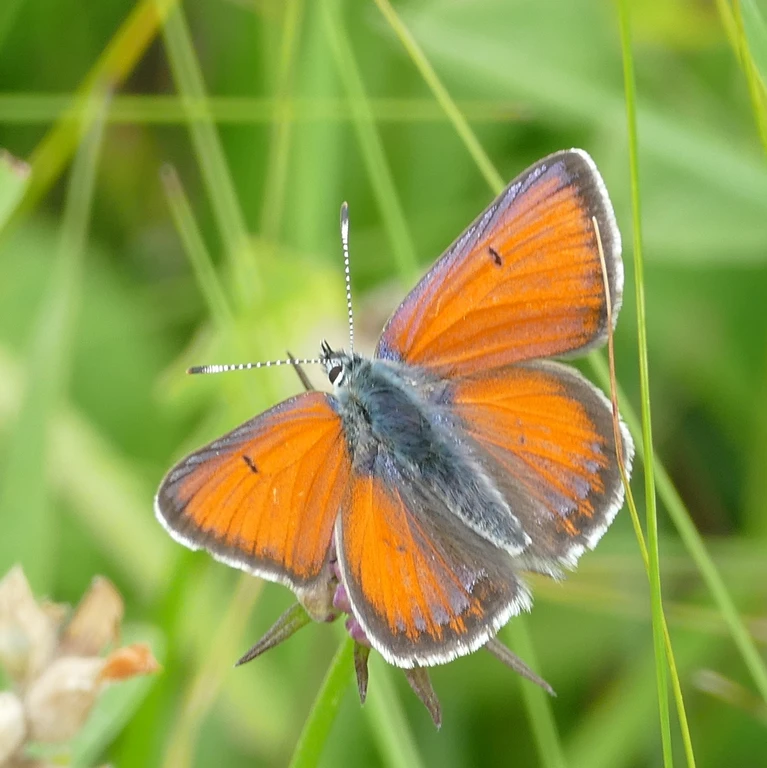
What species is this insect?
Lycaena hippothoe (also Palaeochrysophanus hippothoe)
